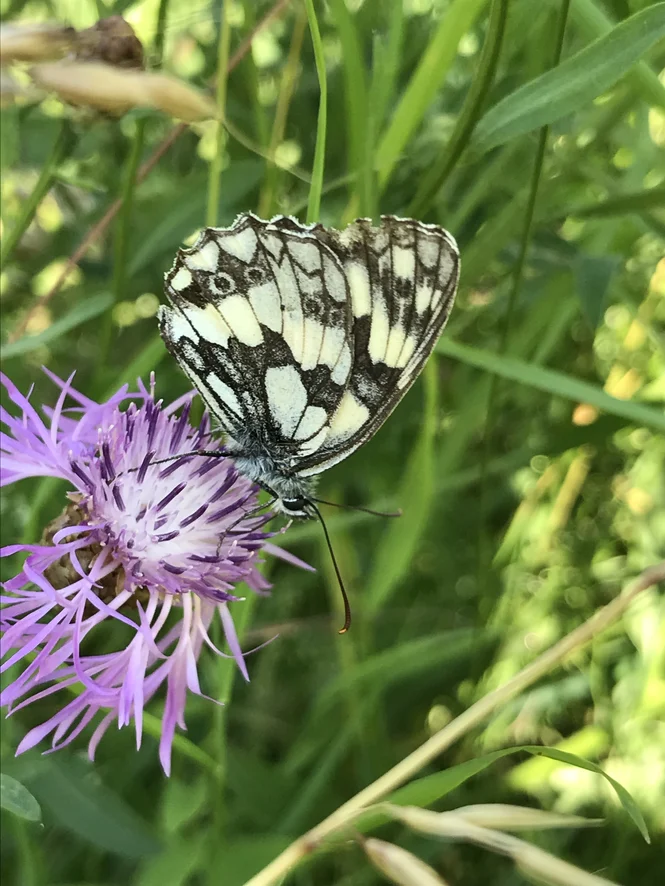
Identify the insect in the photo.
Melanargia galathea
